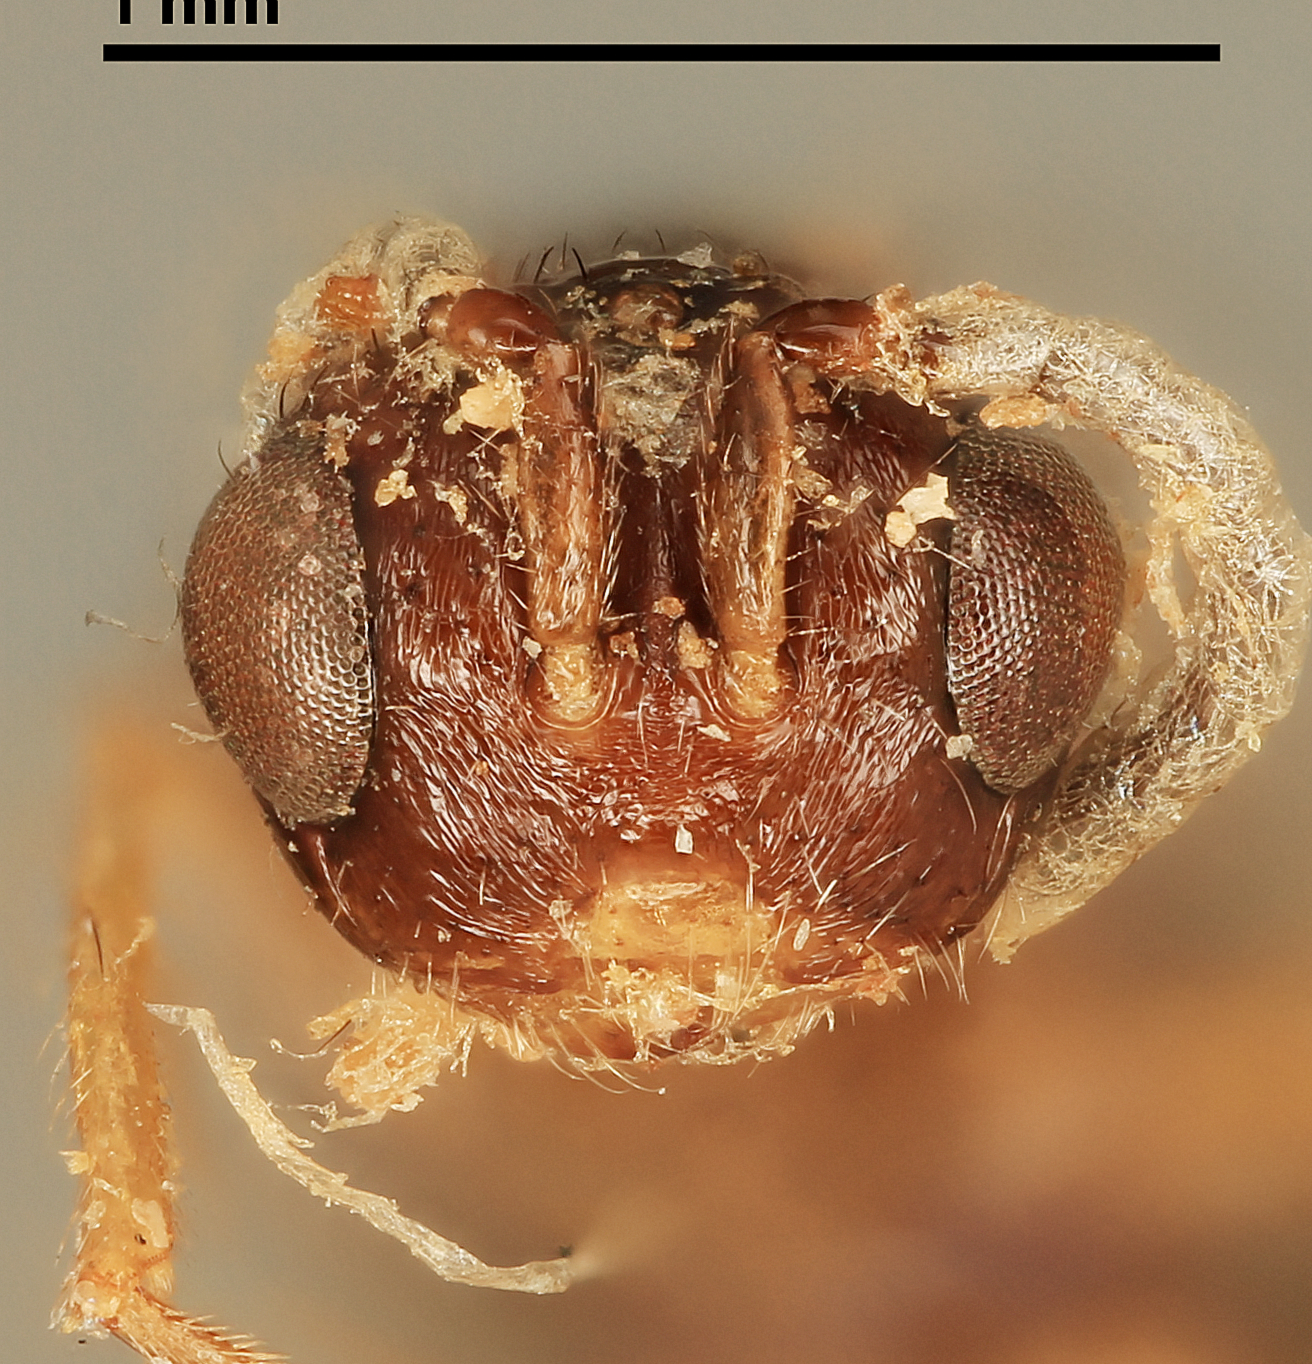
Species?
Megastigmus borriesi
